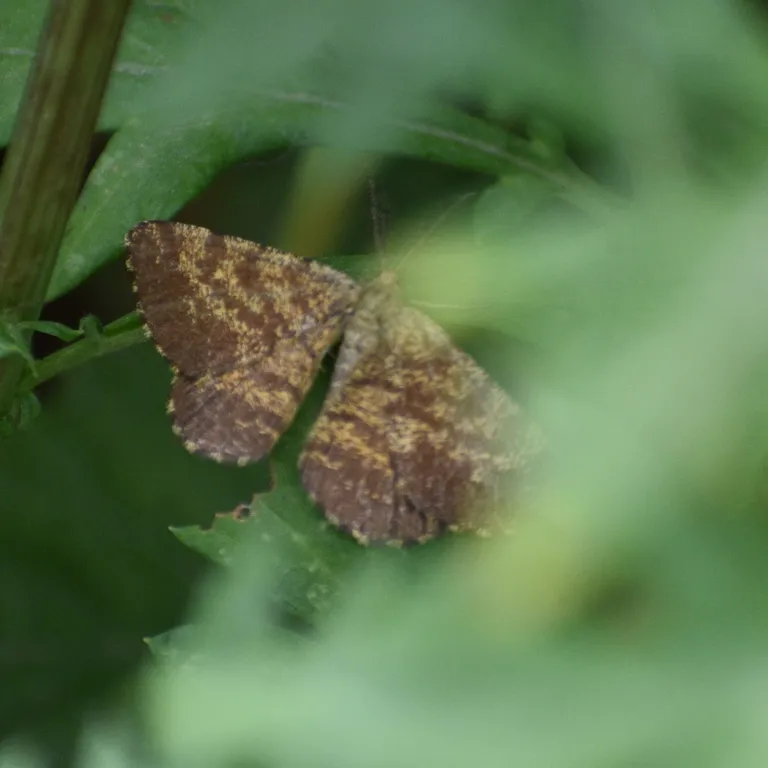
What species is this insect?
Ematurga atomaria
